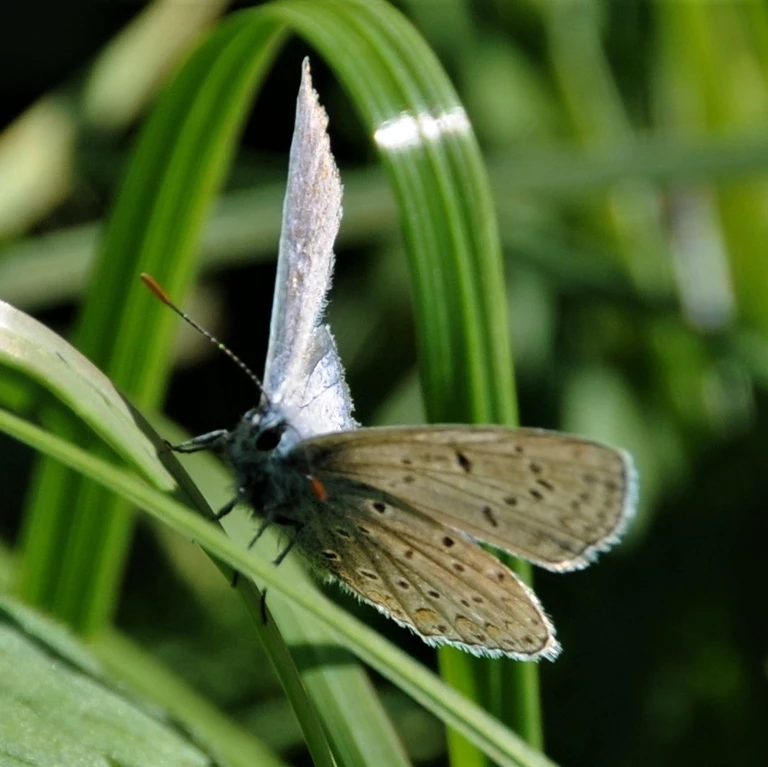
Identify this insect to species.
Polyommatus icarus
